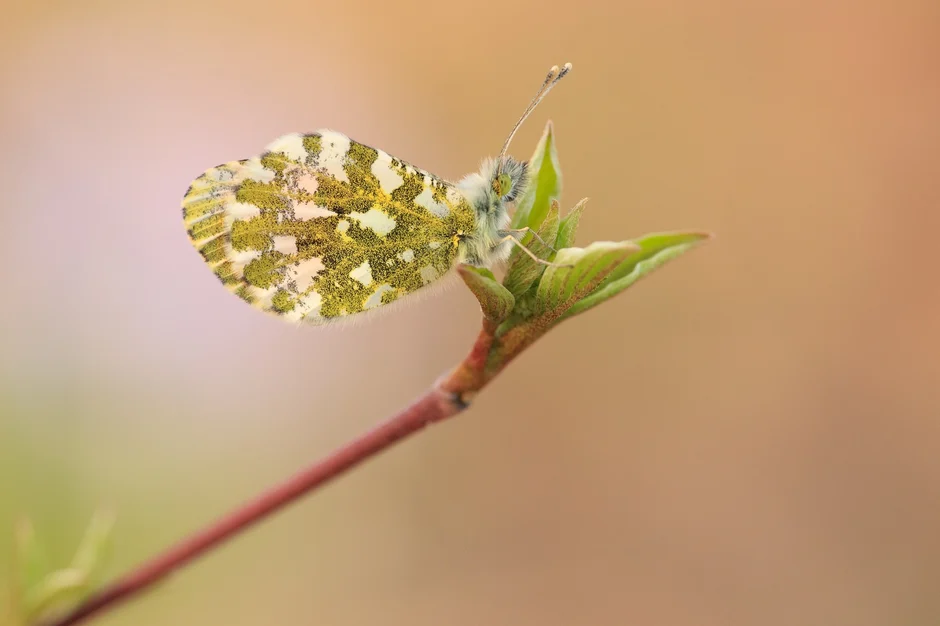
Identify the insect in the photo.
Anthocharis cardamines
